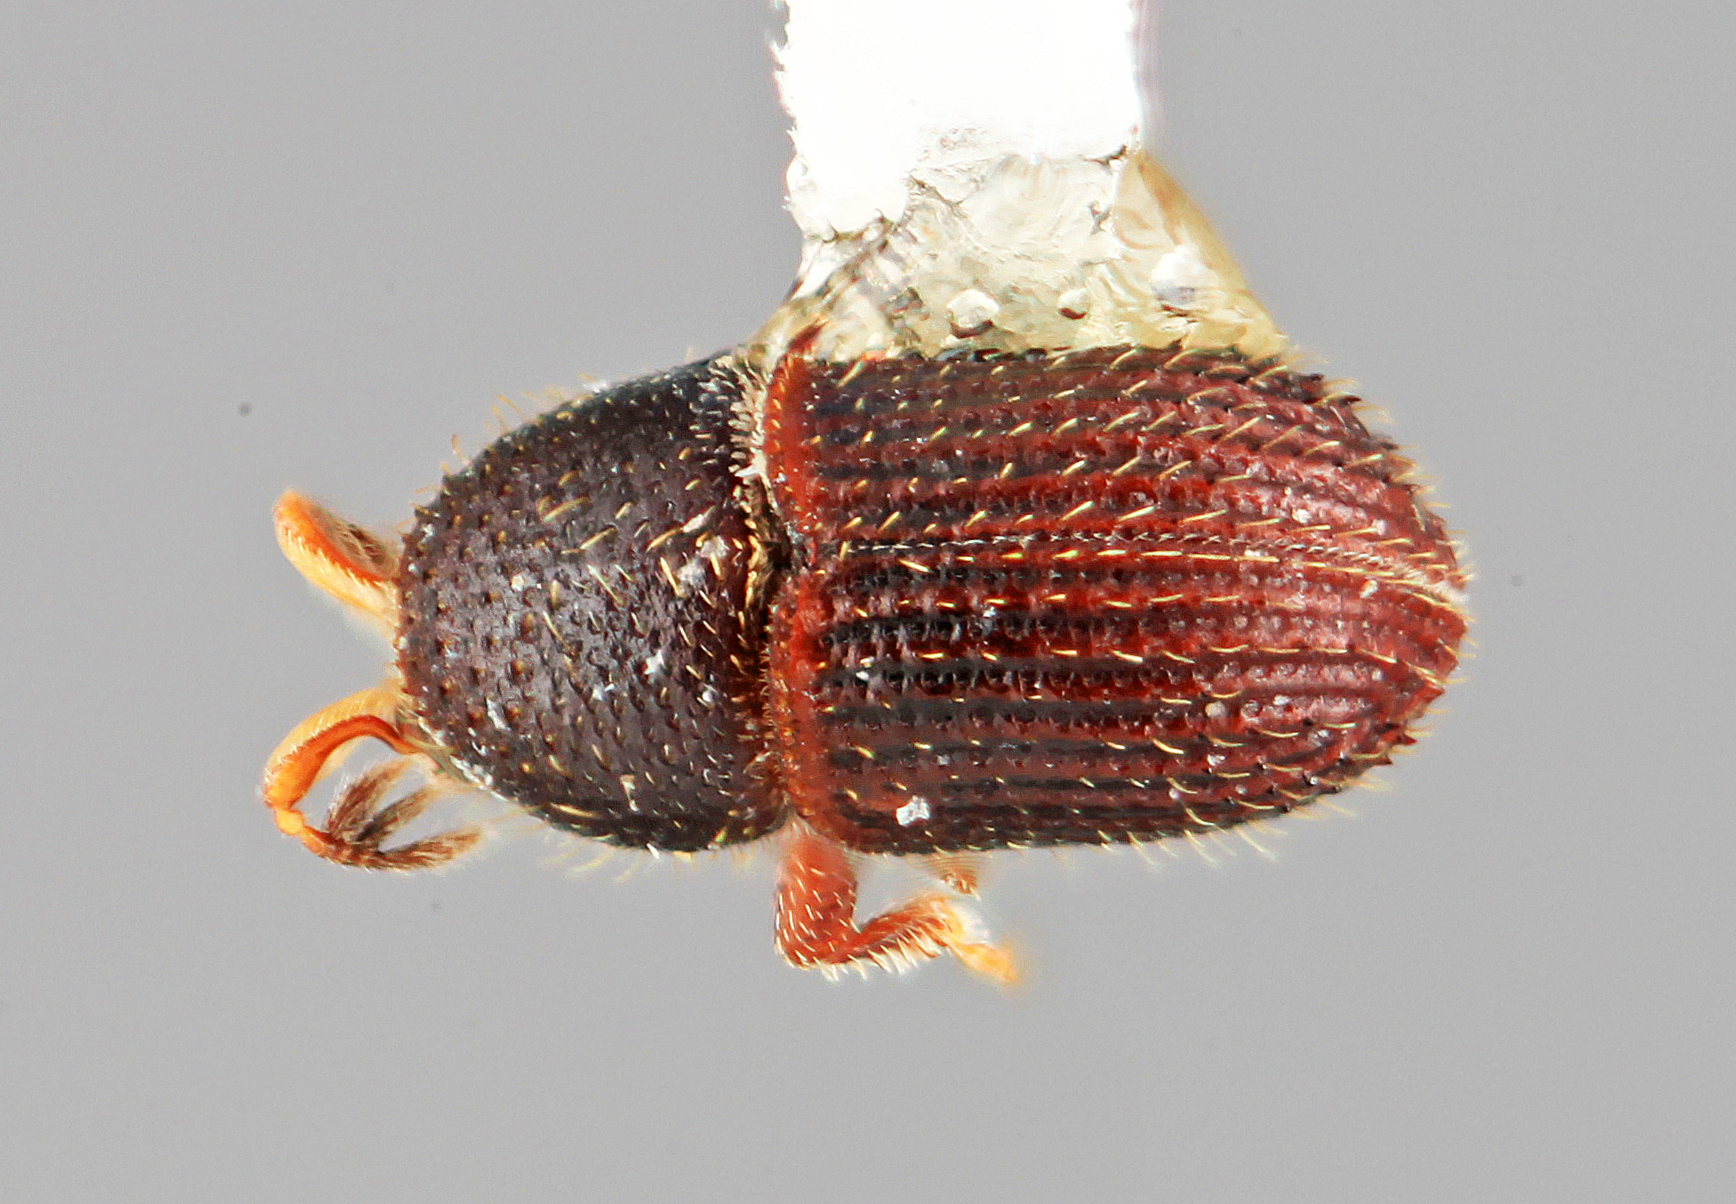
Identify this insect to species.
Phloeotribus minor
